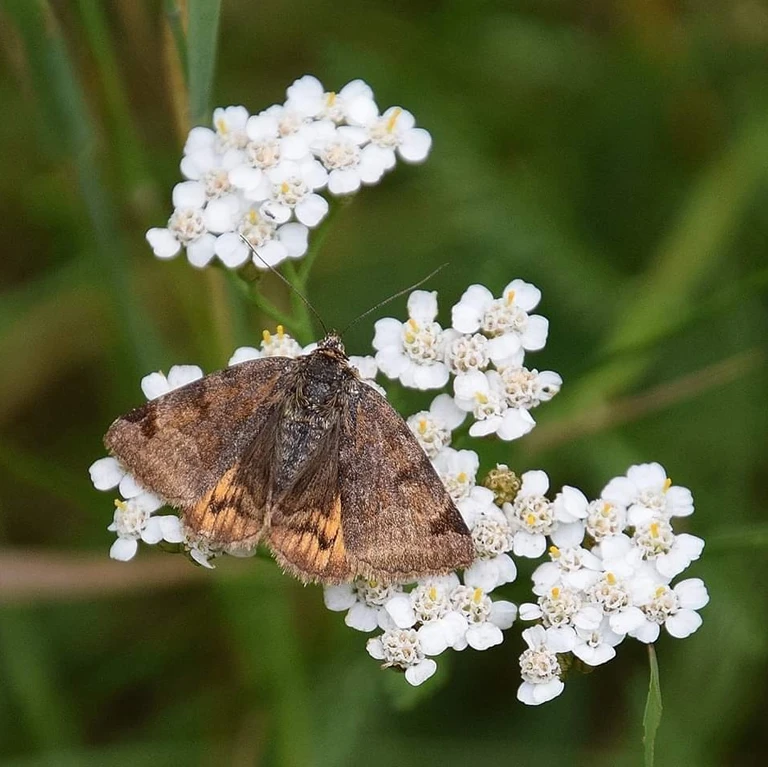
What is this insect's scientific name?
Euclidia glyphica
